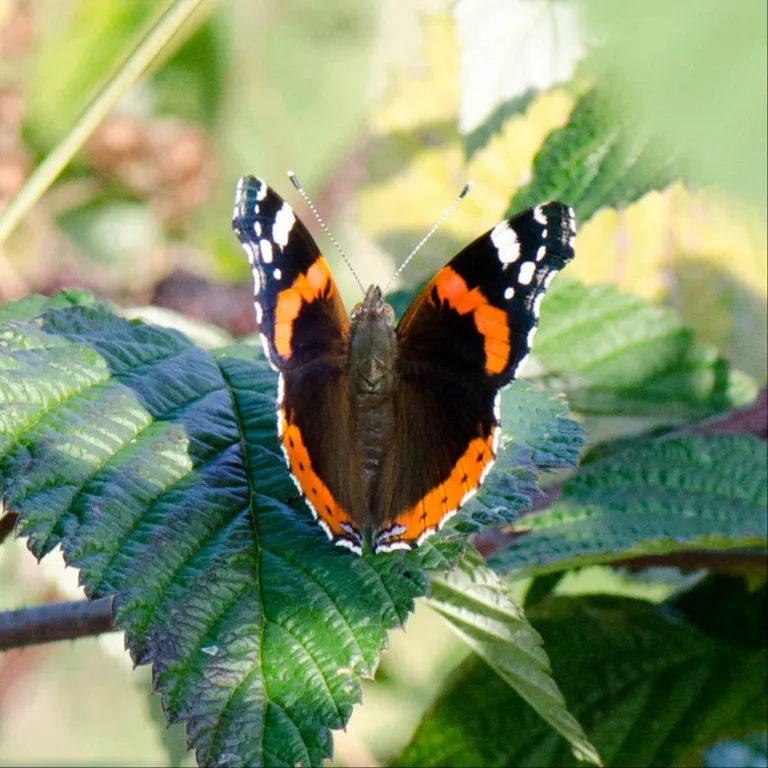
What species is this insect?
Vanessa atalanta
